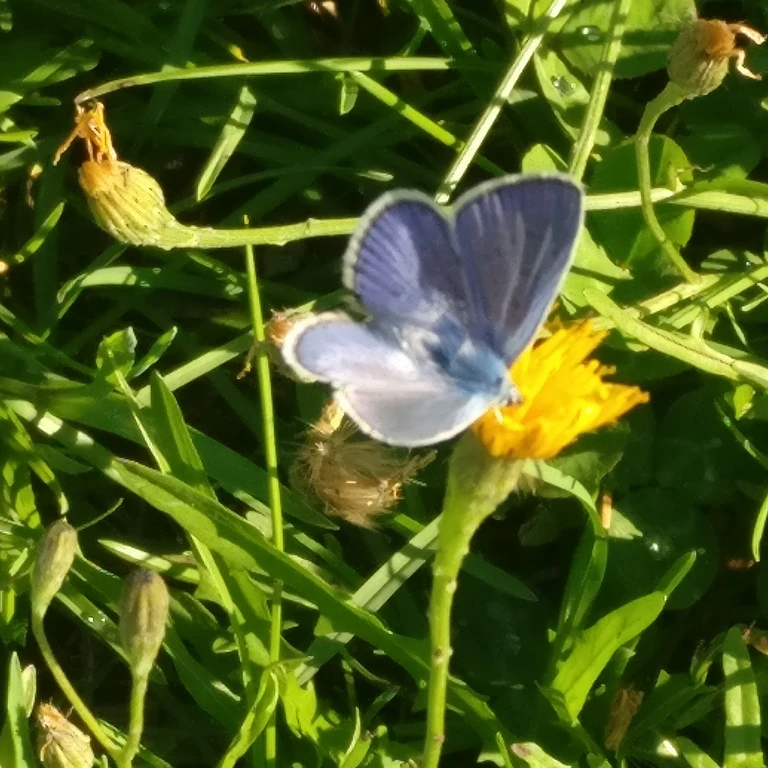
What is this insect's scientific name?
Polyommatus icarus
